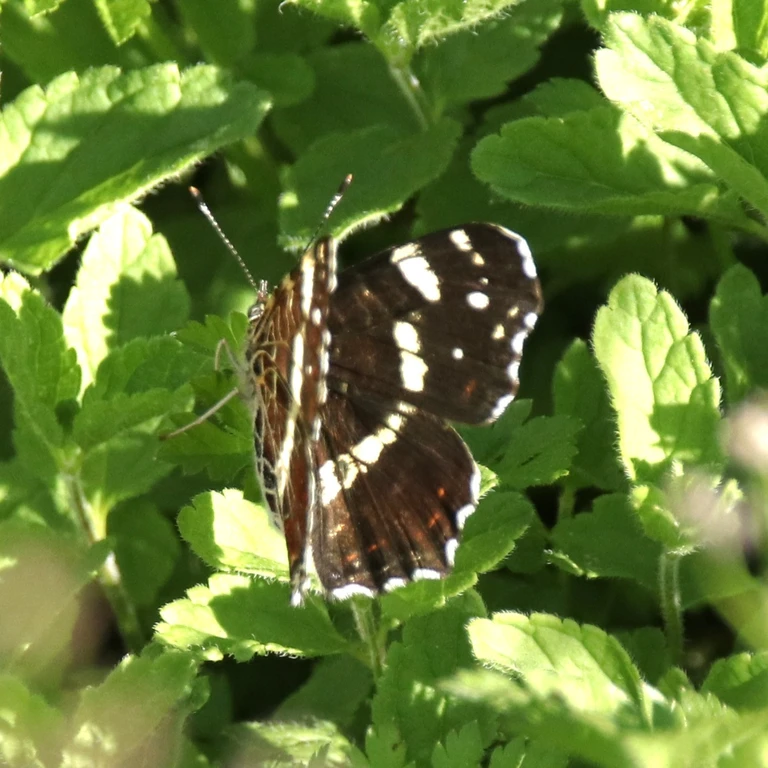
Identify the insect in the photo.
Araschnia levana
